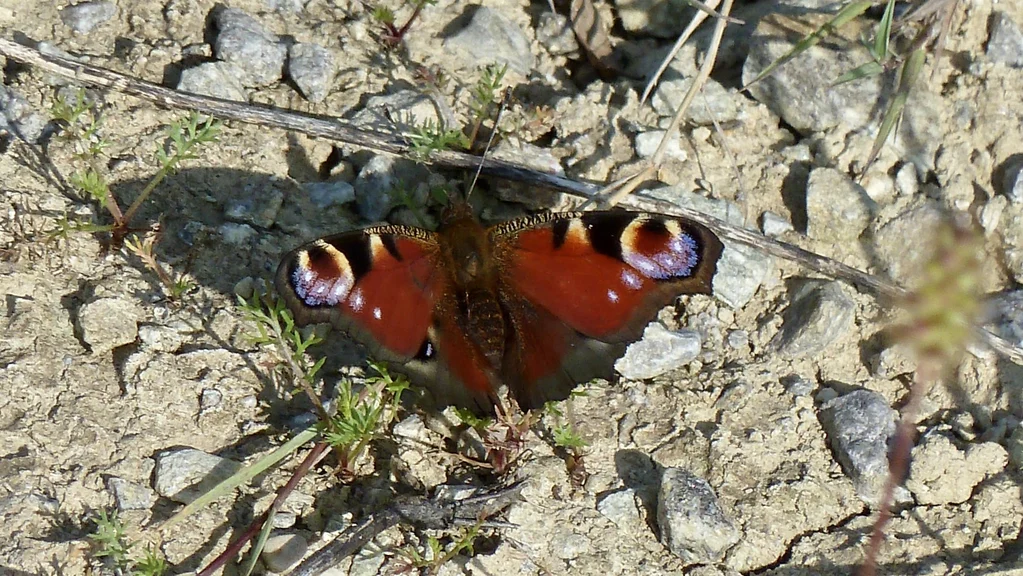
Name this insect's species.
Aglais io
